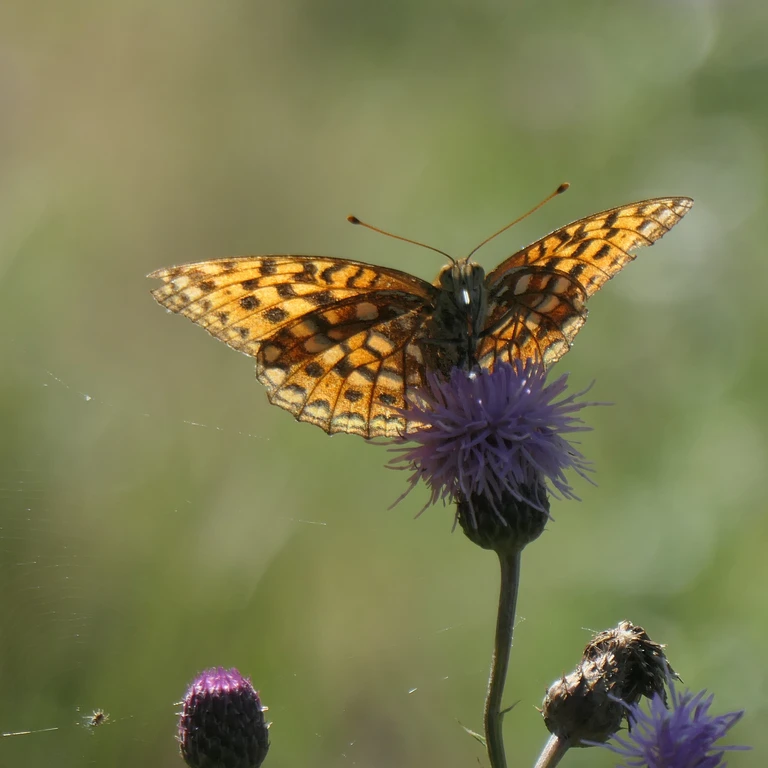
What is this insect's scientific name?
Speyeria aglaja
